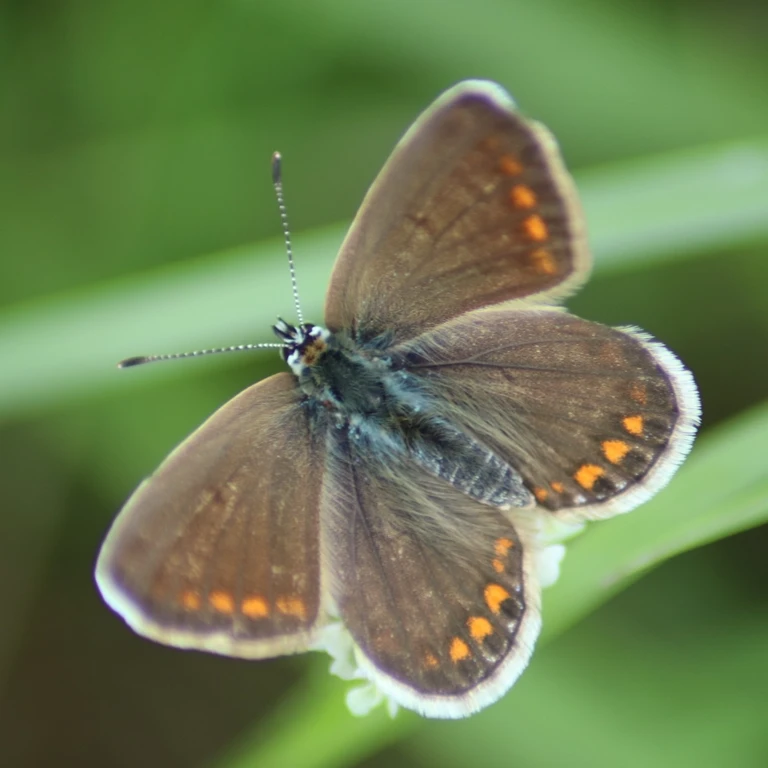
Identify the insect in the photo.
Polyommatus icarus
